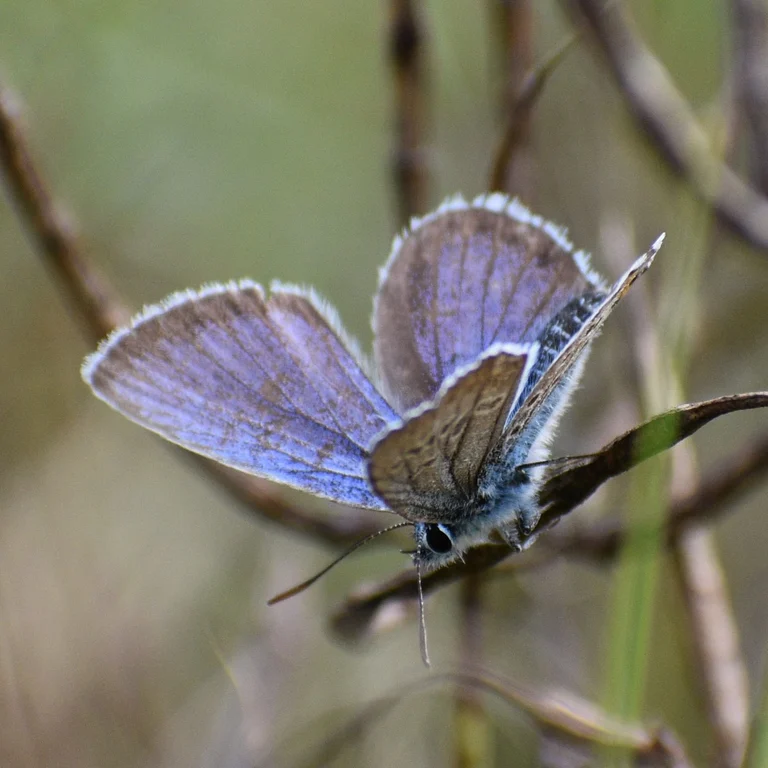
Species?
Plebejus argus
